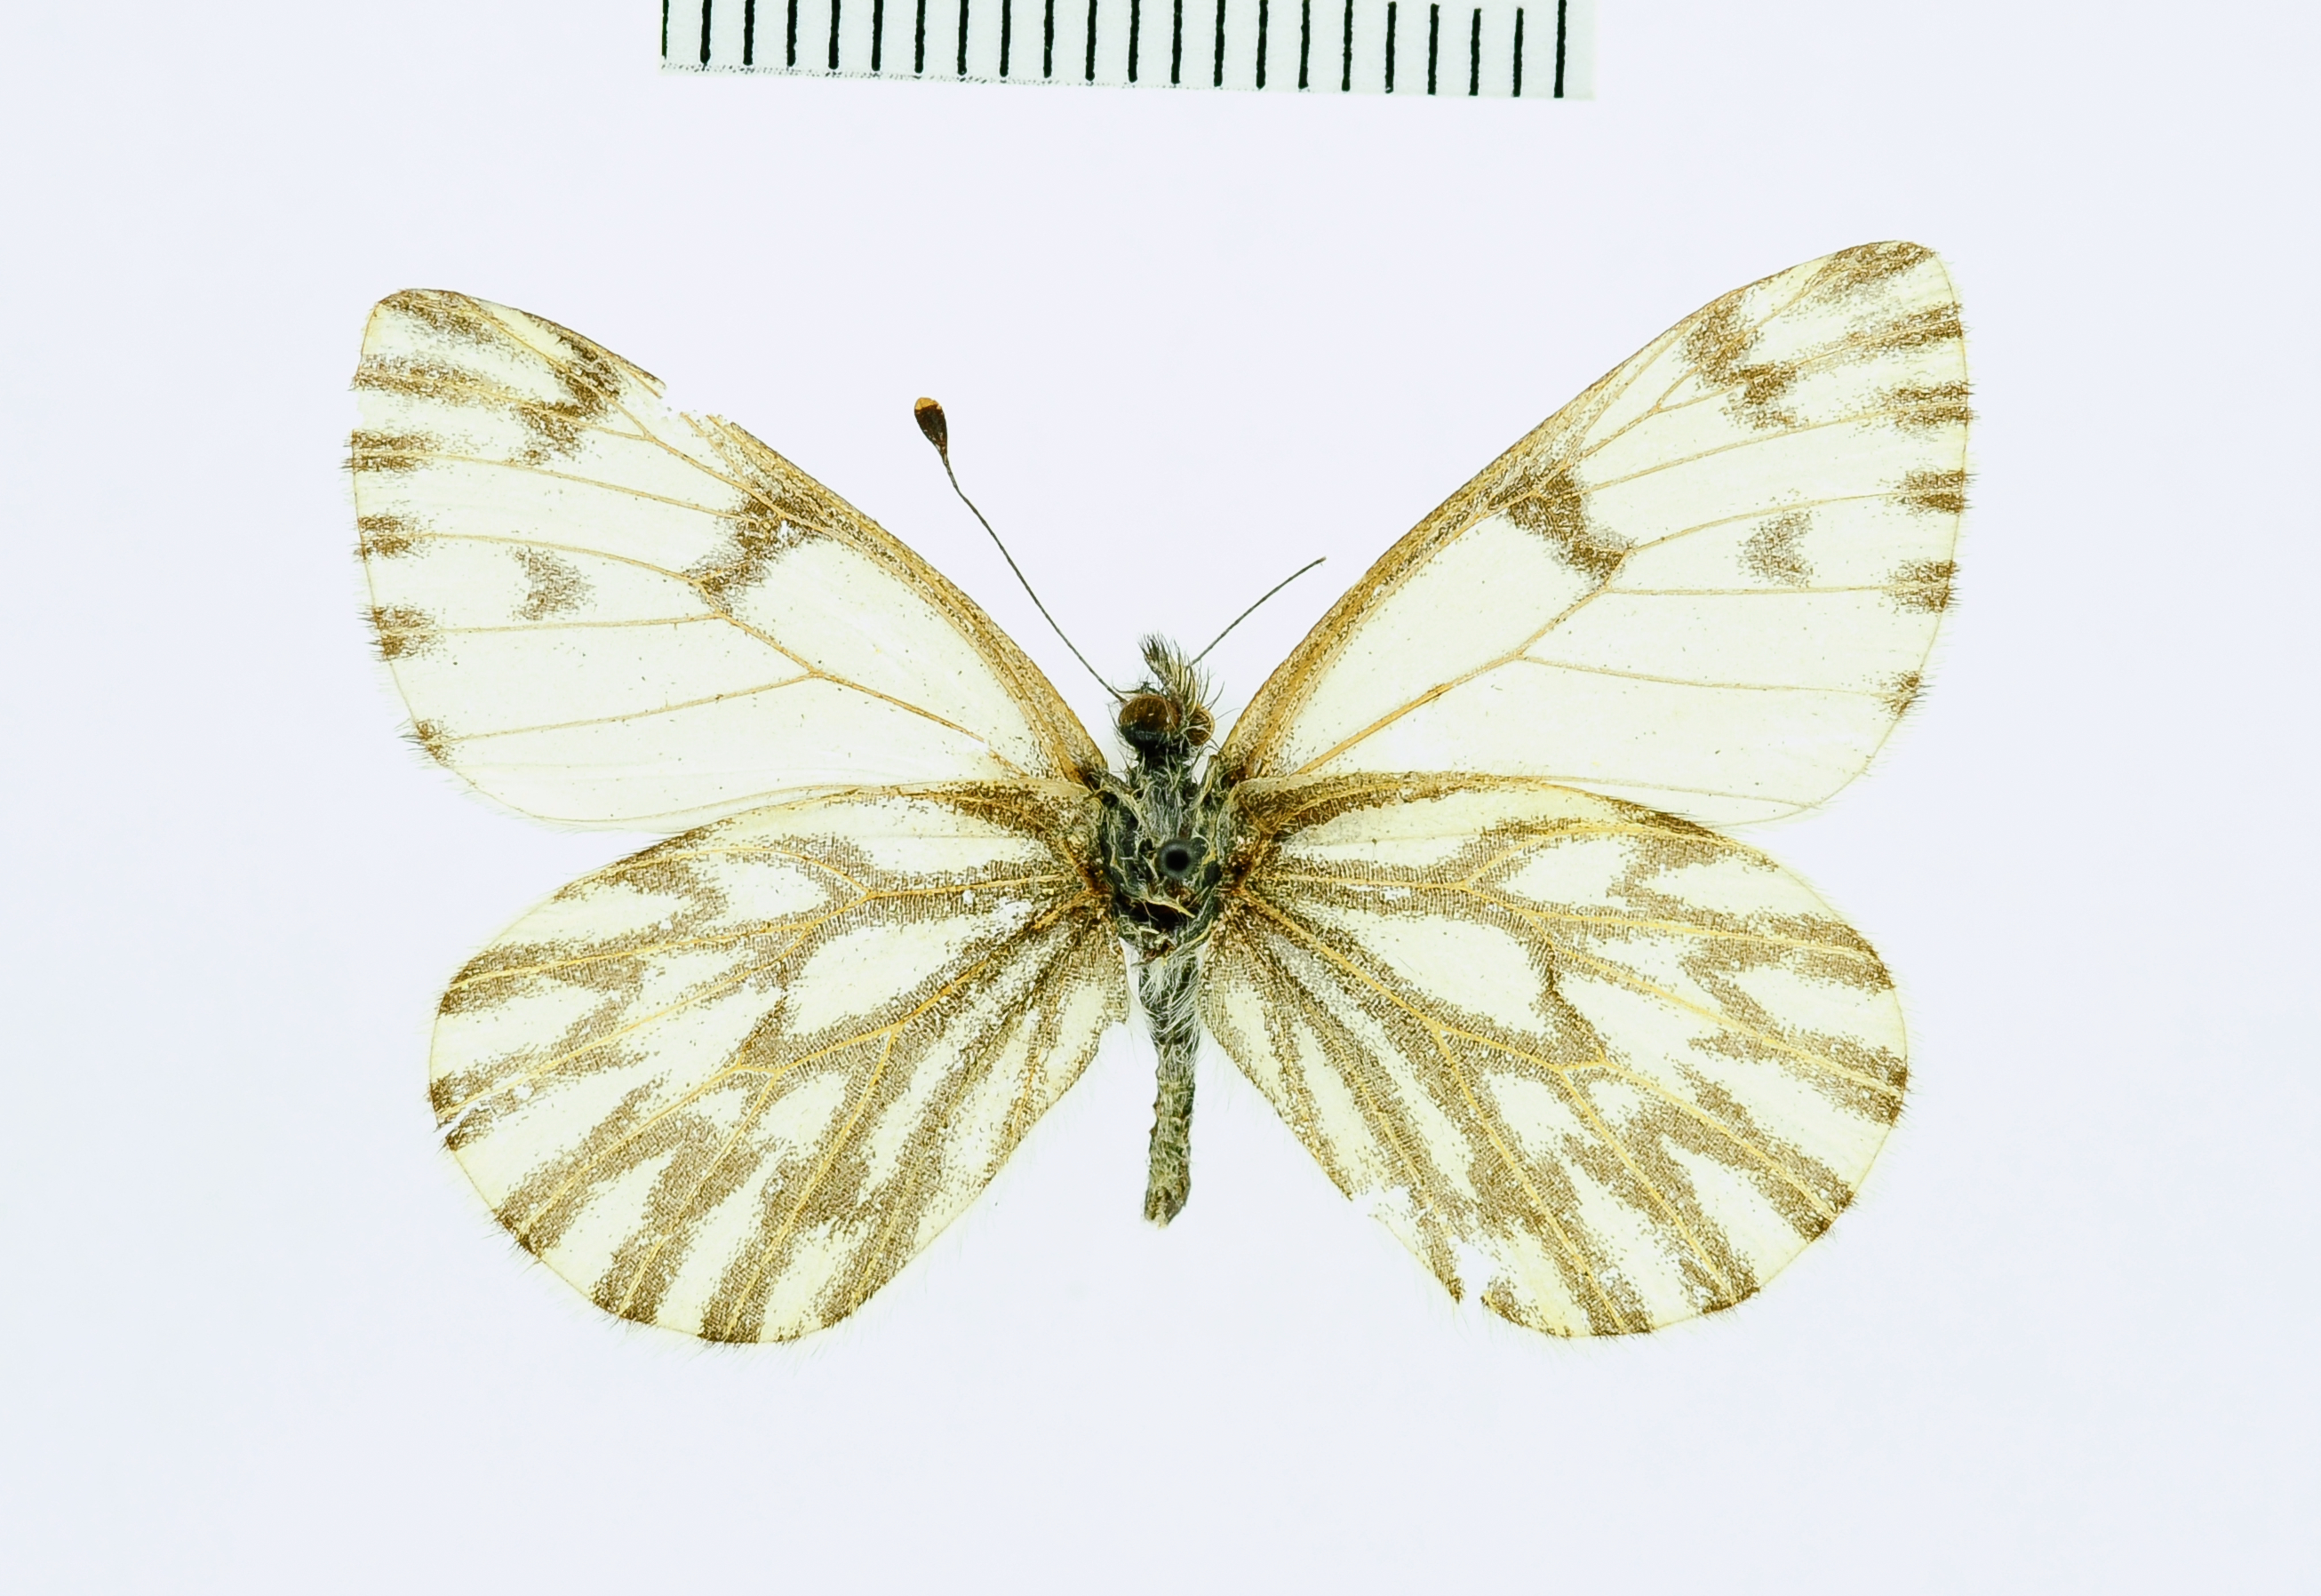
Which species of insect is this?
Ascia sisymbrii
